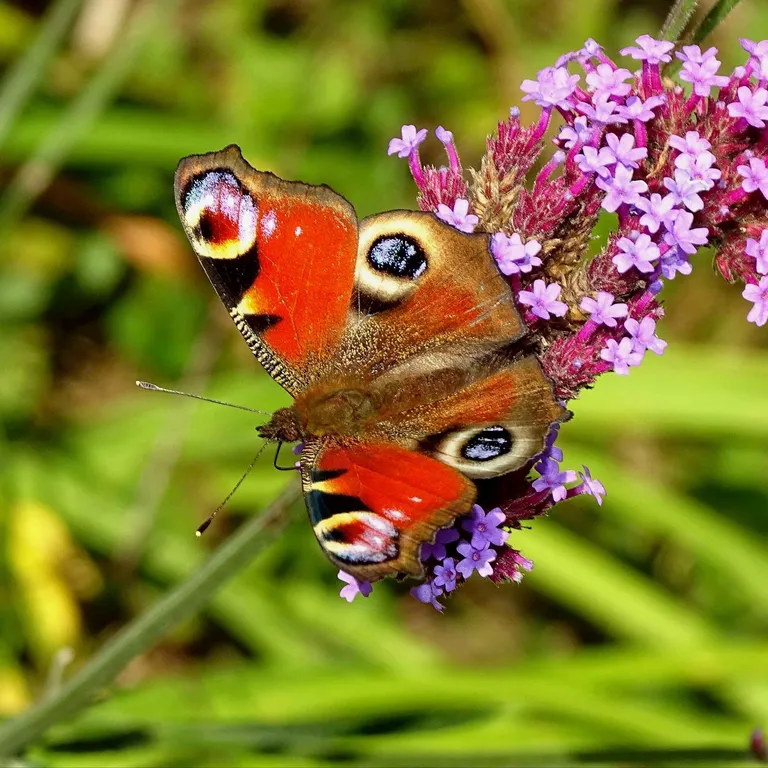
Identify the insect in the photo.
Aglais io
